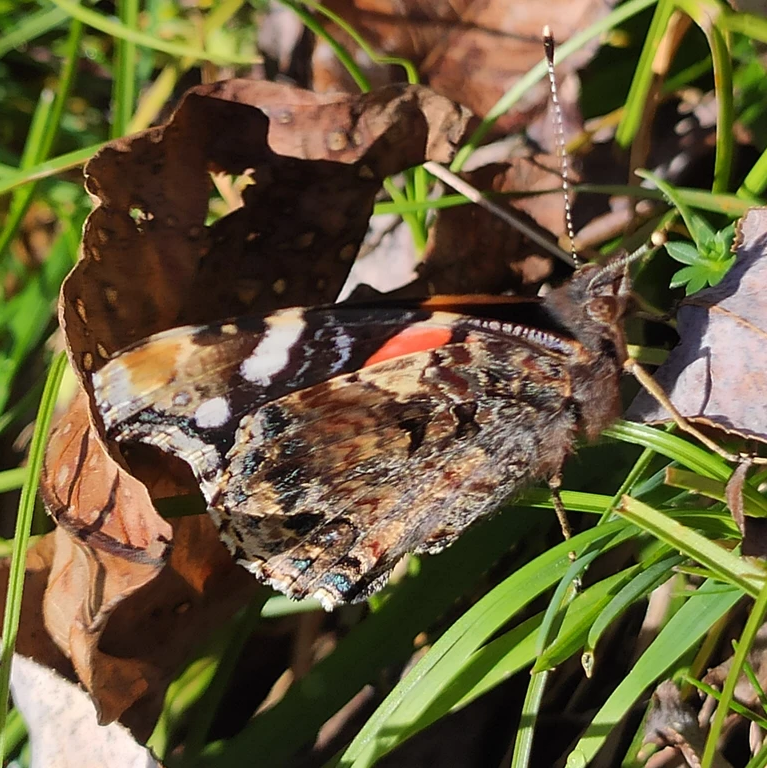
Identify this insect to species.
Vanessa atalanta
